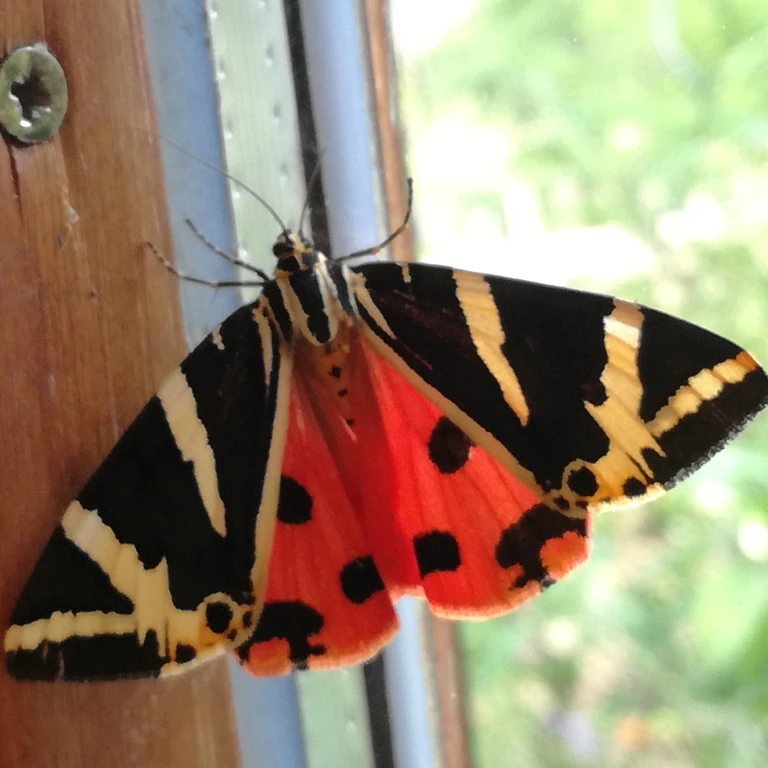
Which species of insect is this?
Euplagia quadripunctaria
